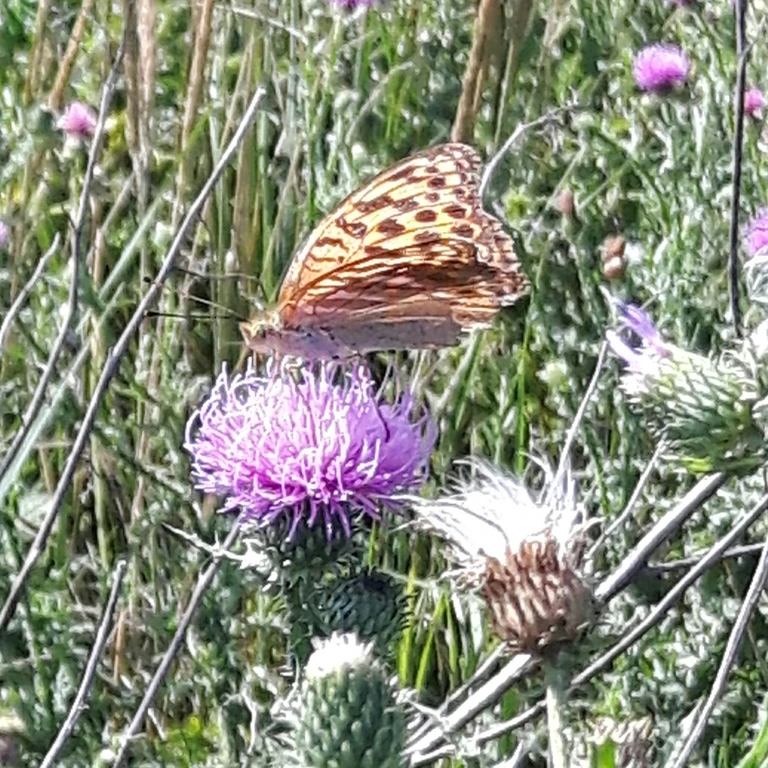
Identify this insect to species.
Argynnis paphia
